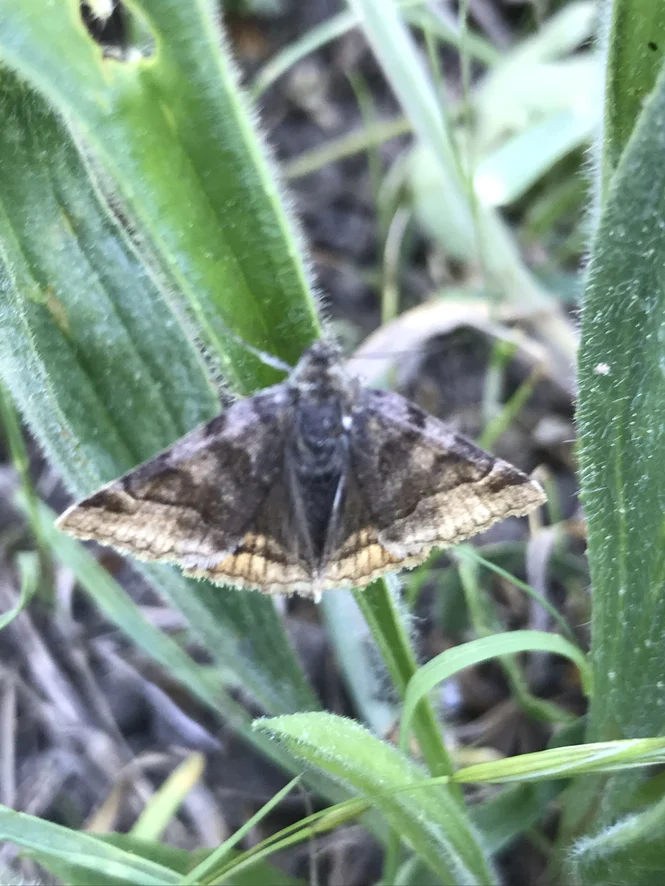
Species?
Euclidia glyphica
